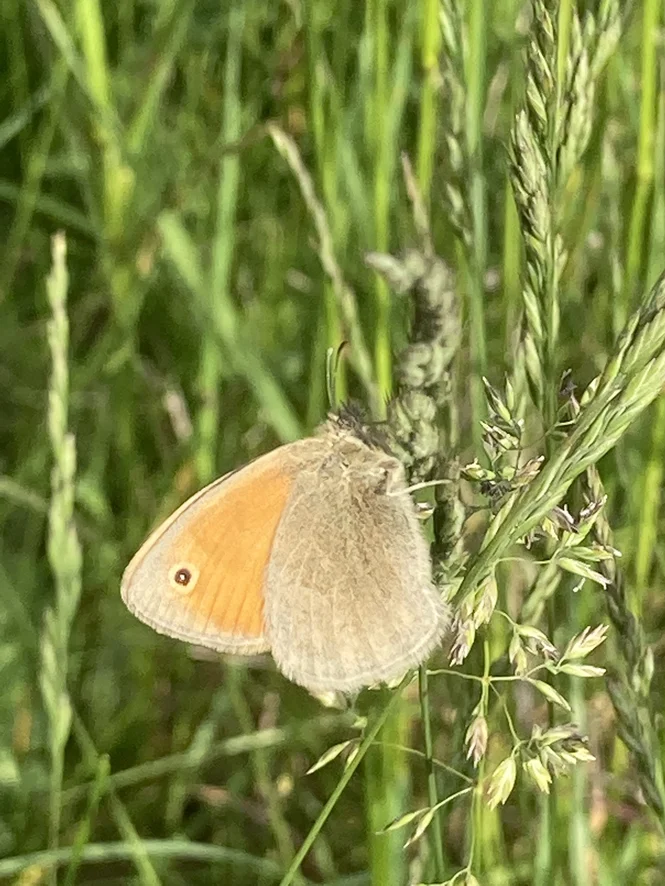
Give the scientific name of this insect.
Coenonympha pamphilus
